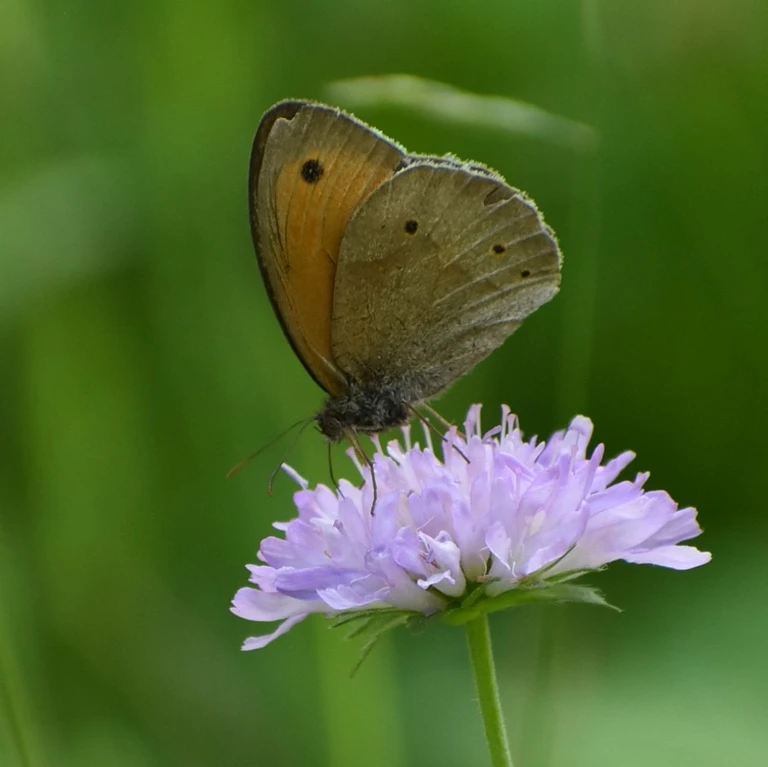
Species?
Maniola jurtina
